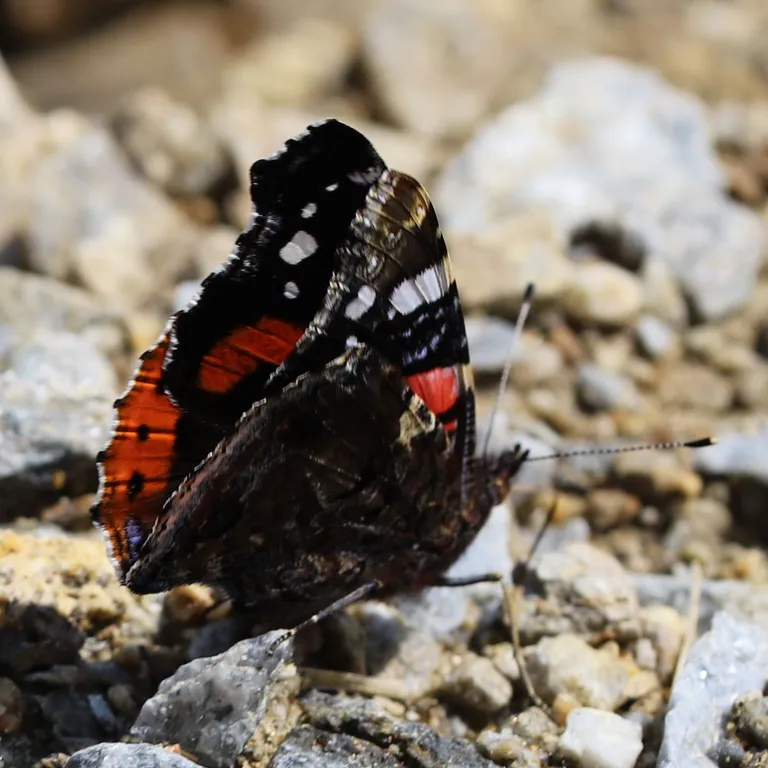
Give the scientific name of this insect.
Vanessa atalanta
